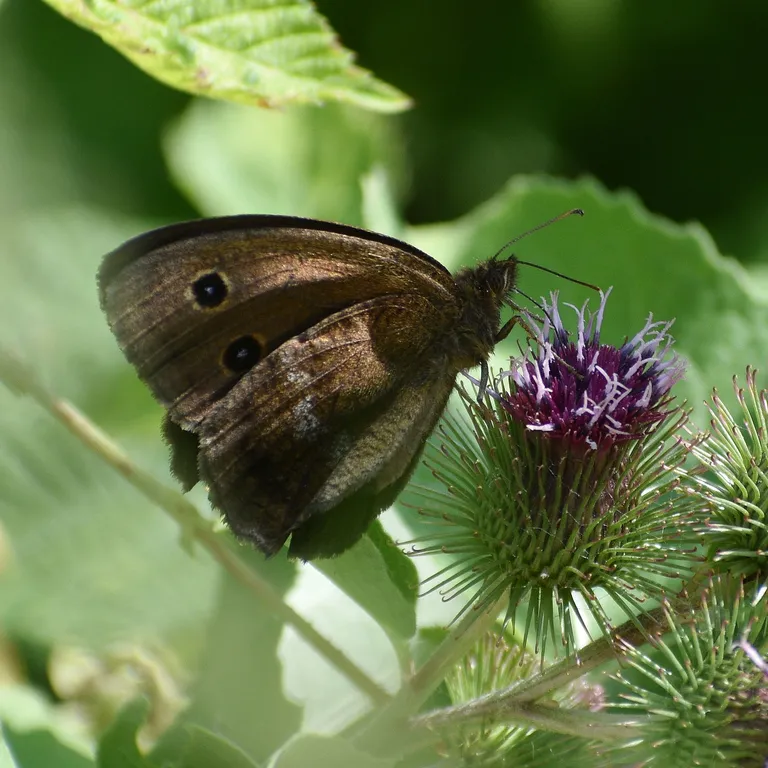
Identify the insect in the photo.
Minois dryas
